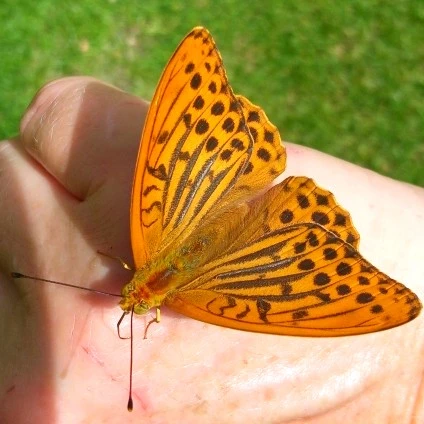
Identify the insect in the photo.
Argynnis paphia
